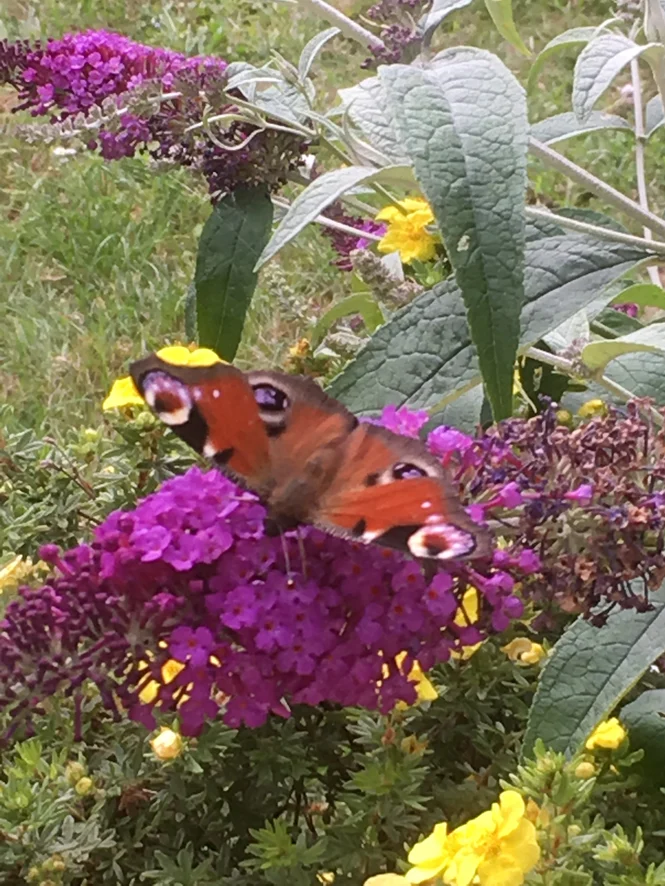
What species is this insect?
Aglais io
